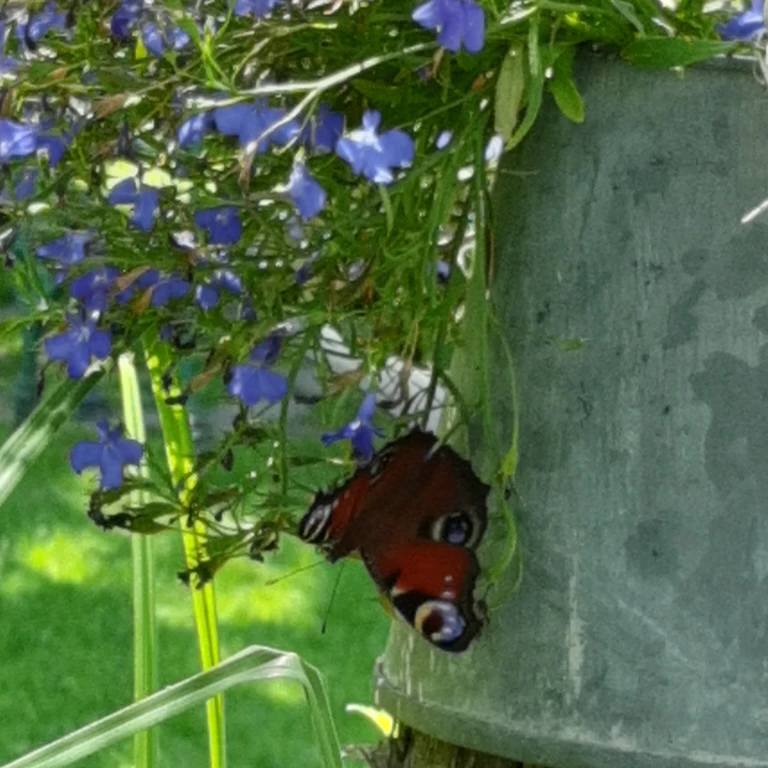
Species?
Aglais io
